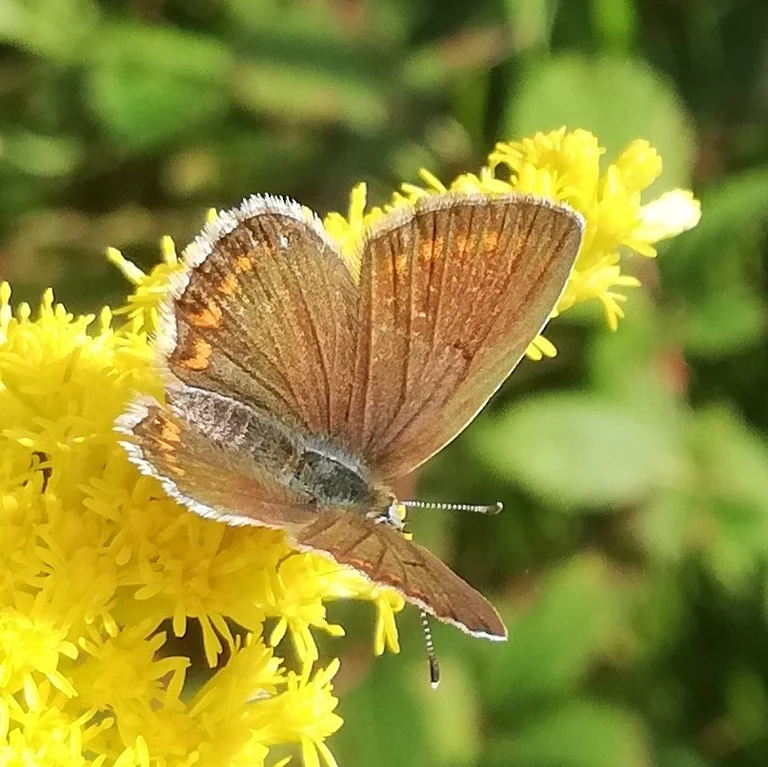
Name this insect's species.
Aricia agestis/artaxerxes
